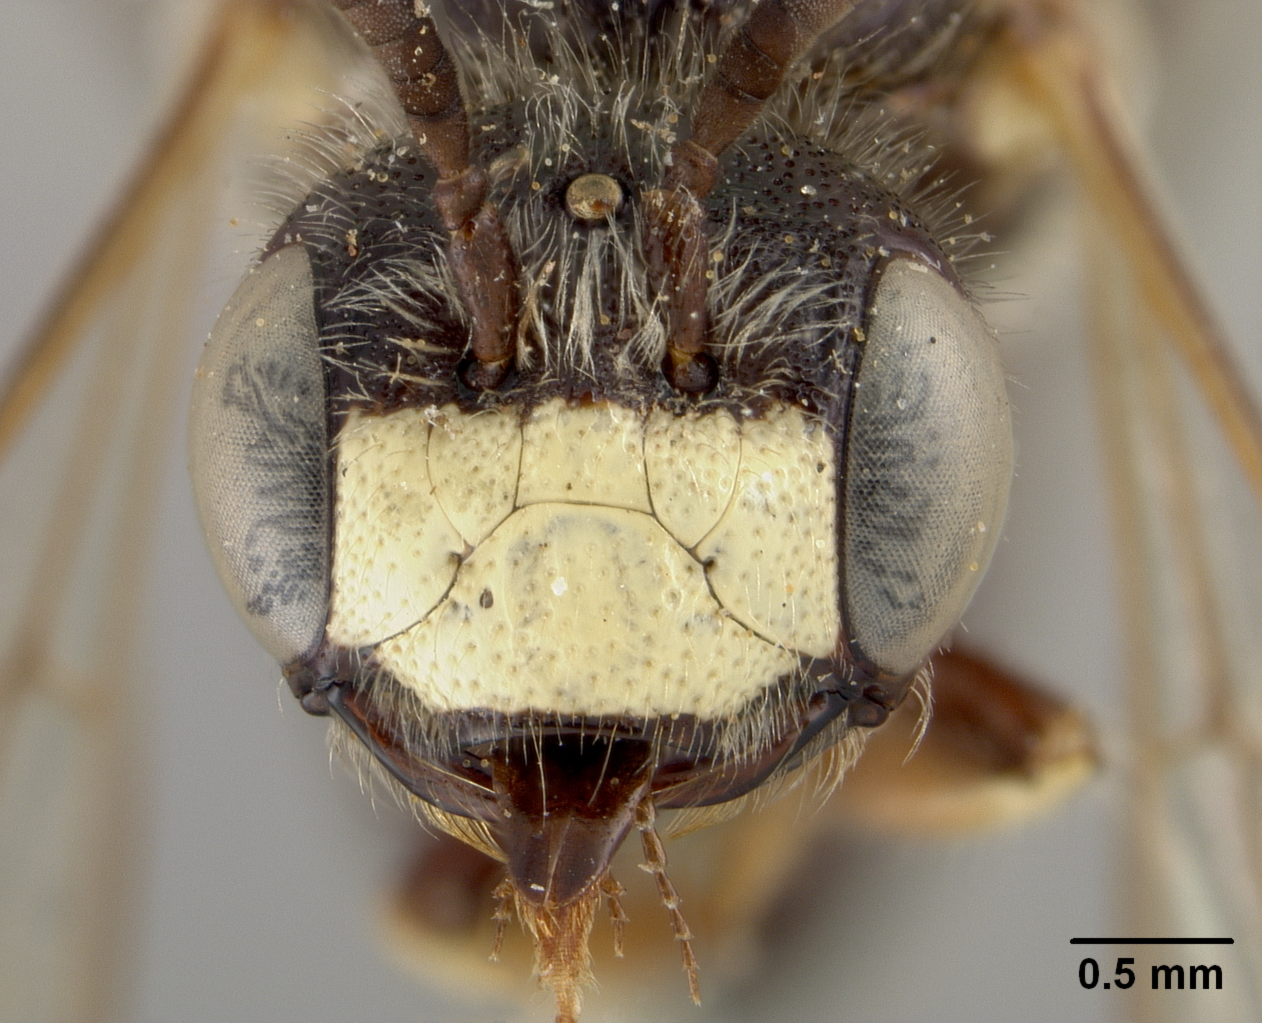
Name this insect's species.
Protandrena asclepiadis
